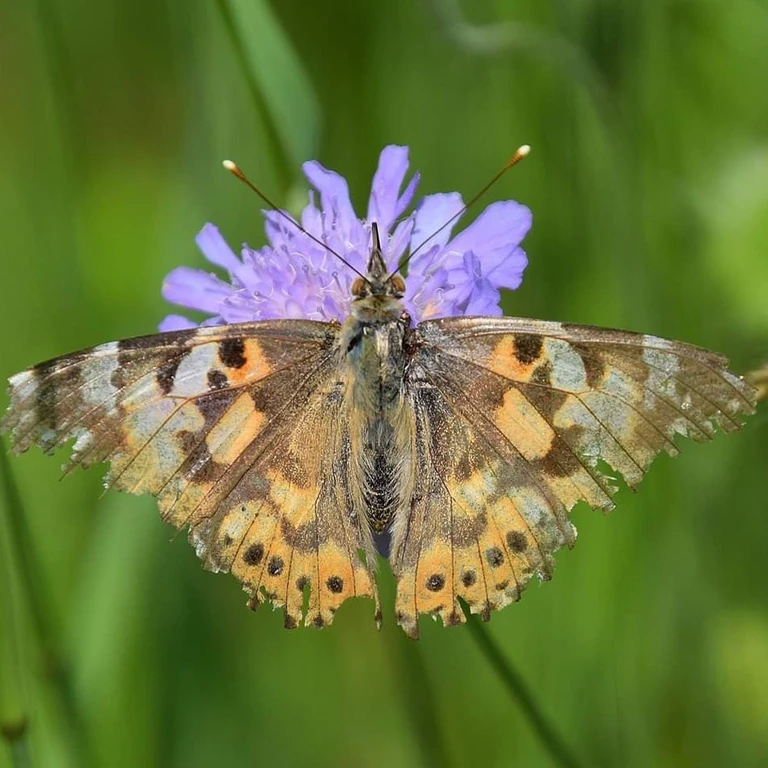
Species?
Vanessa cardui
